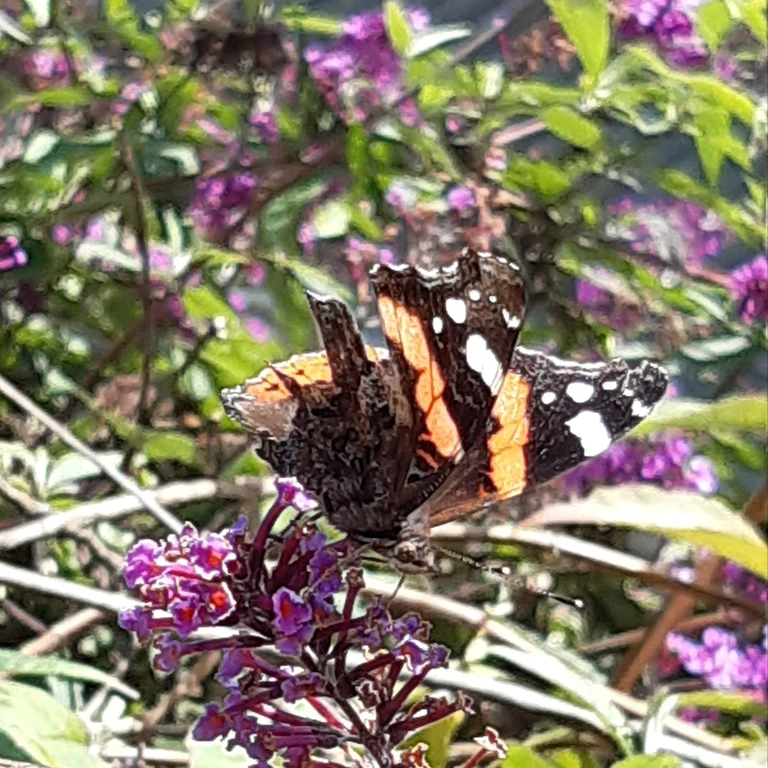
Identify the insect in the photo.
Vanessa atalanta
